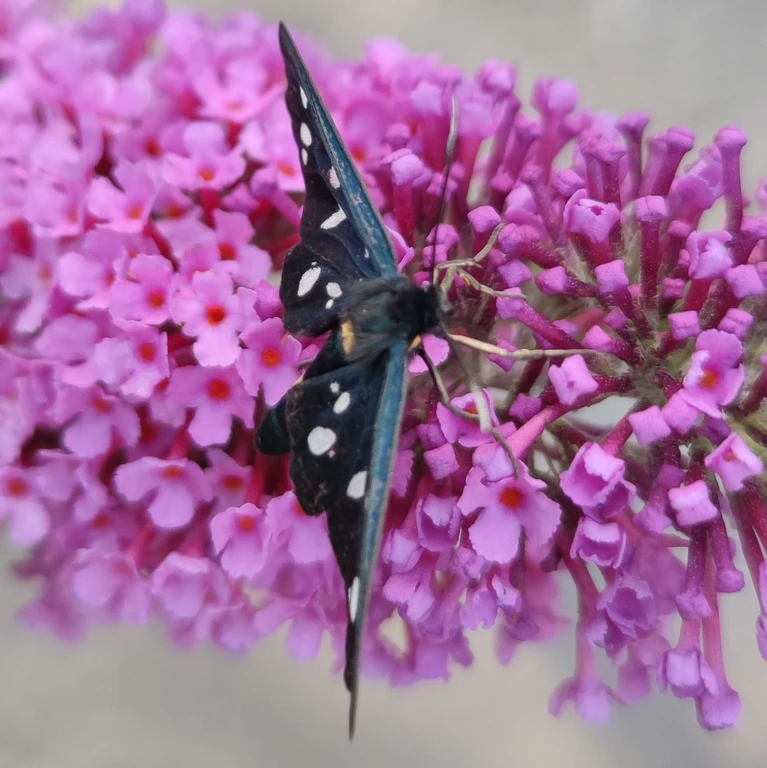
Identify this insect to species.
Amata phegea
